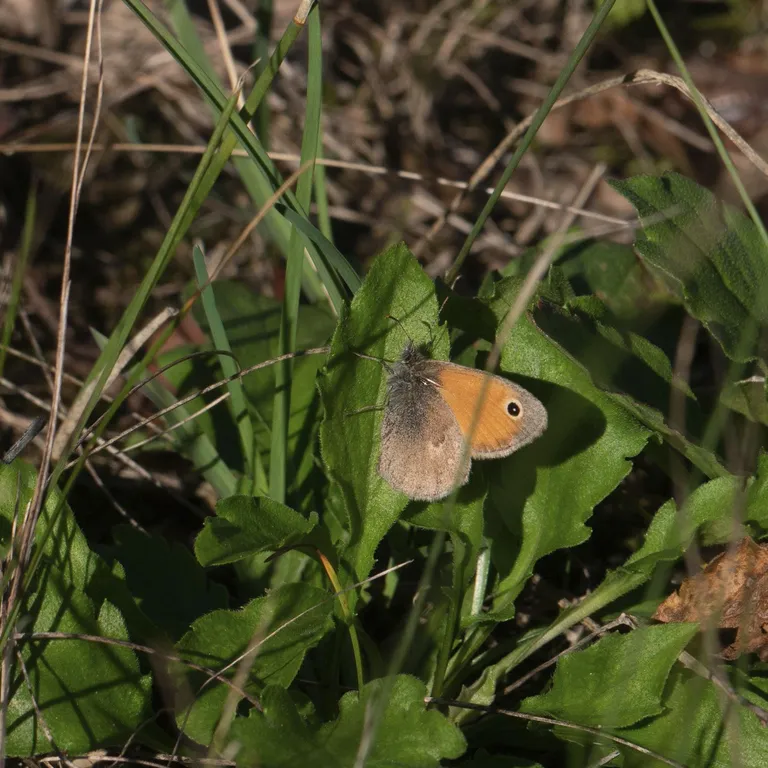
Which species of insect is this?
Coenonympha pamphilus
